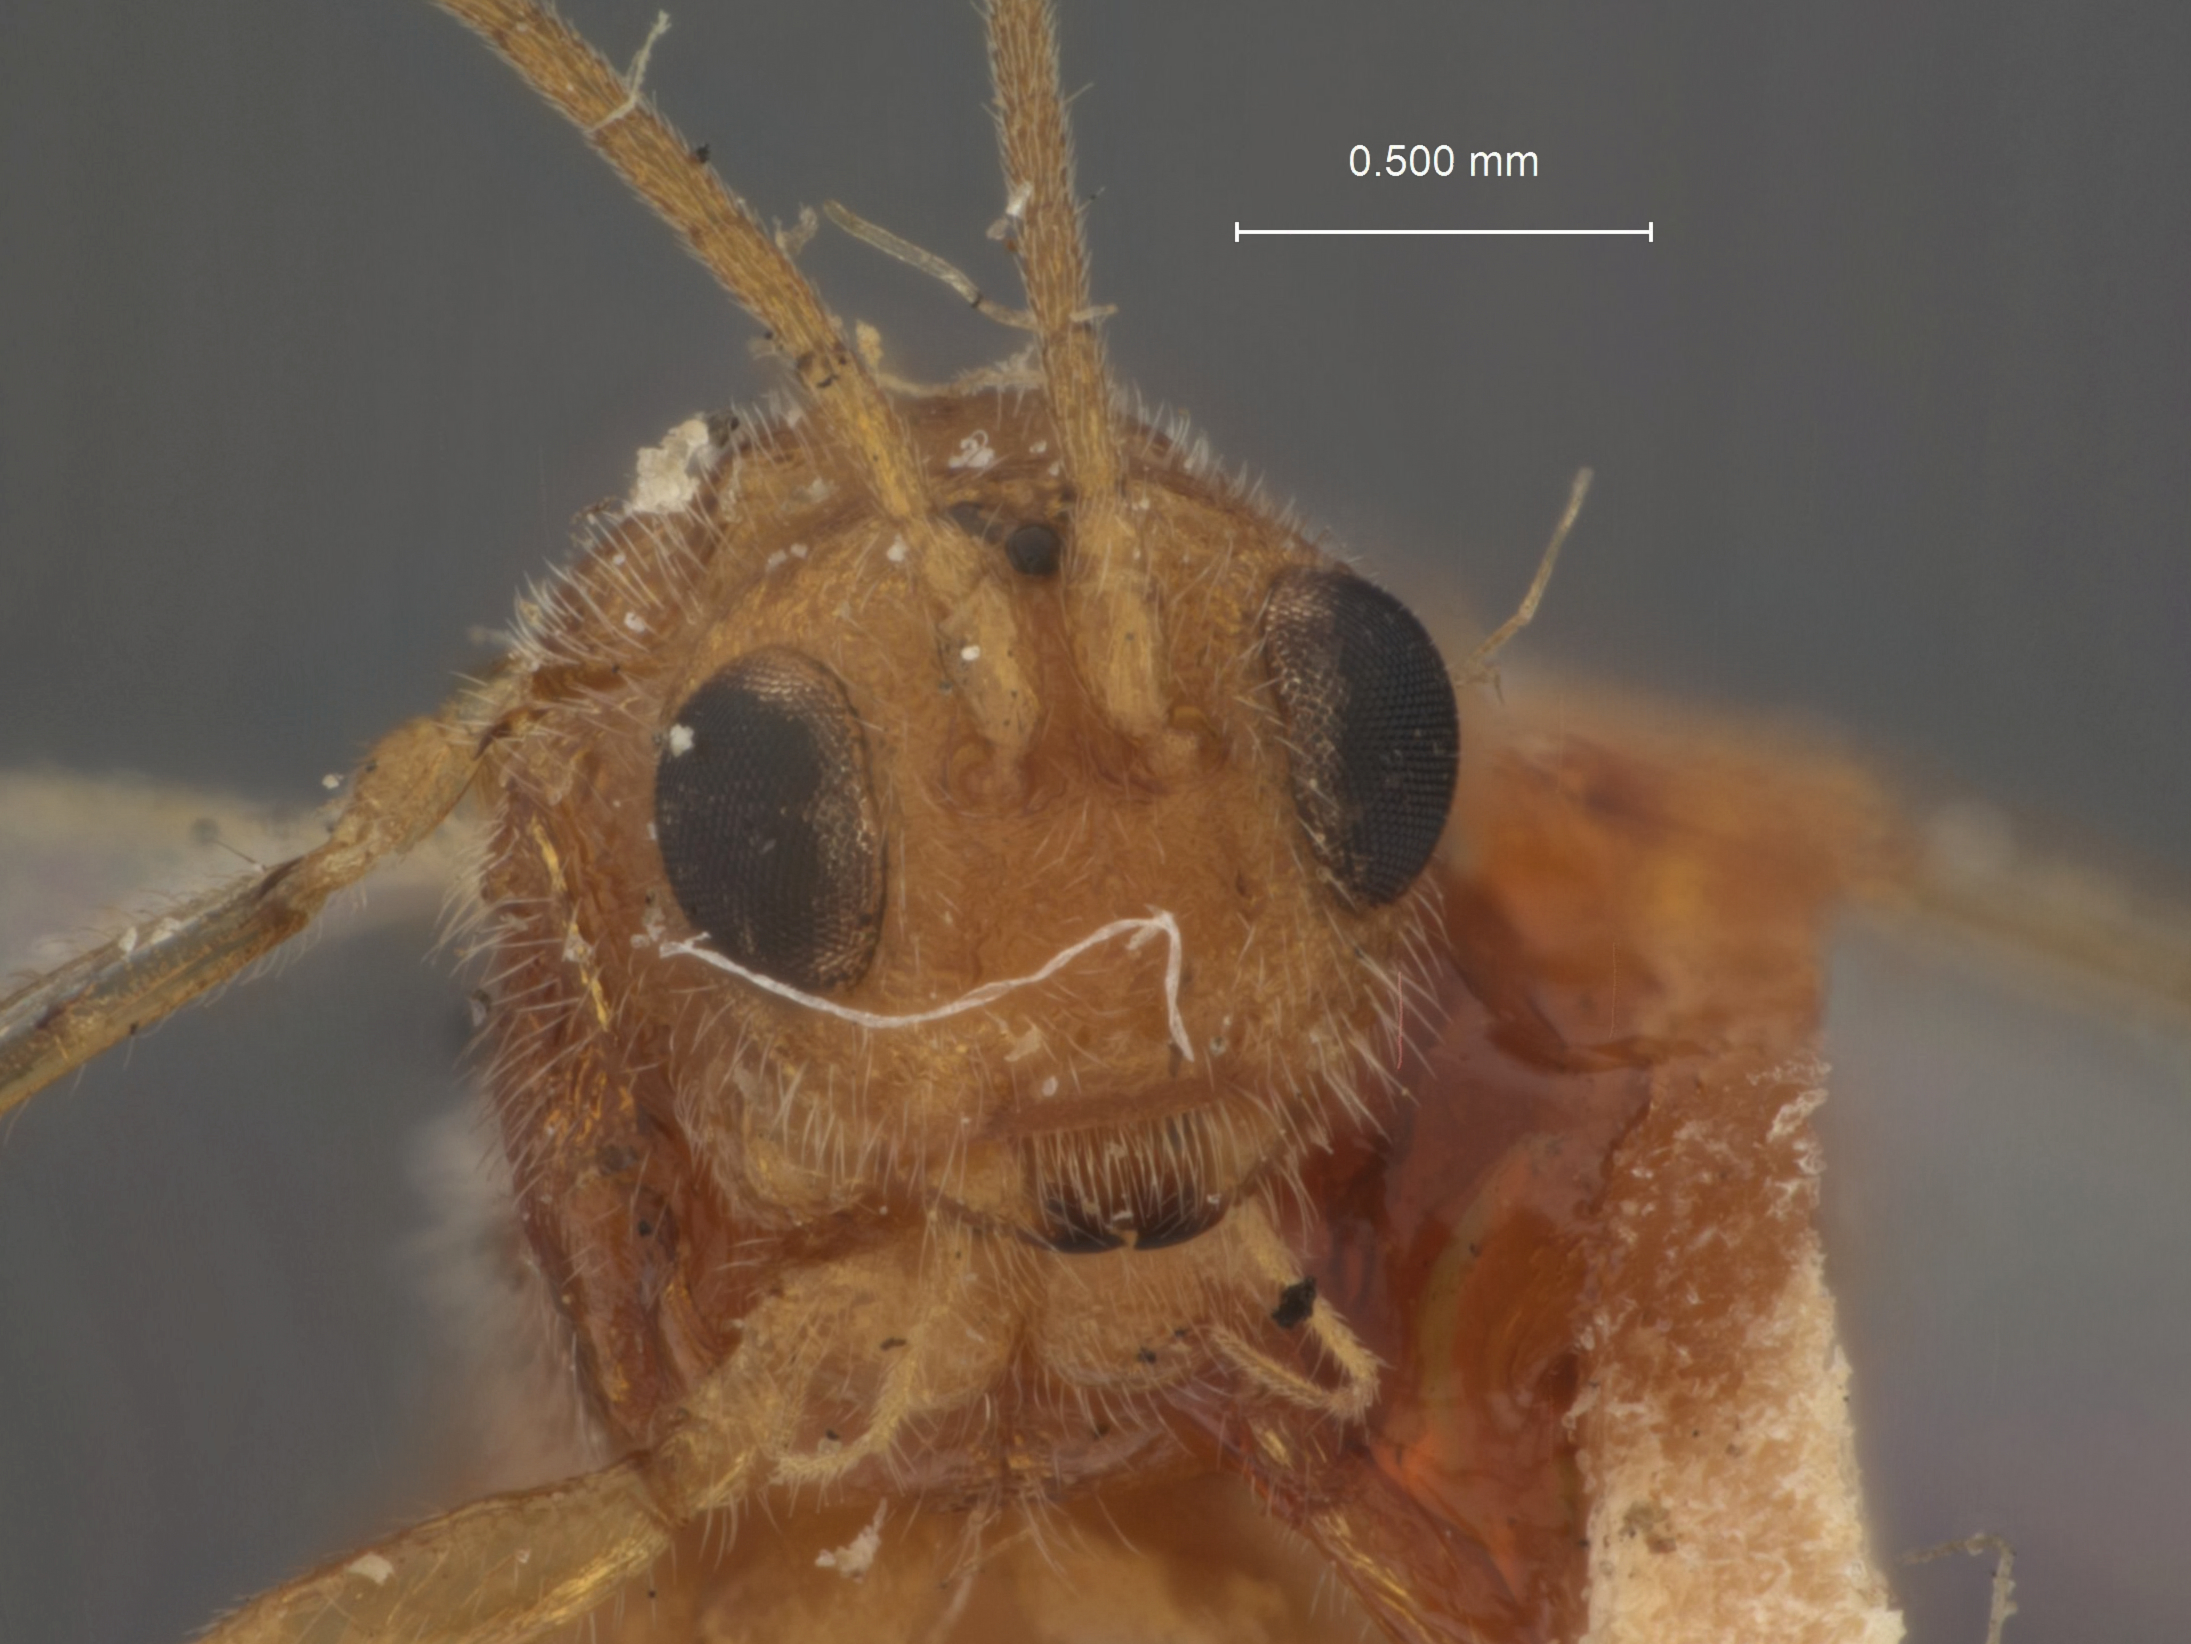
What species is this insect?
Heterospilus prosopidis
